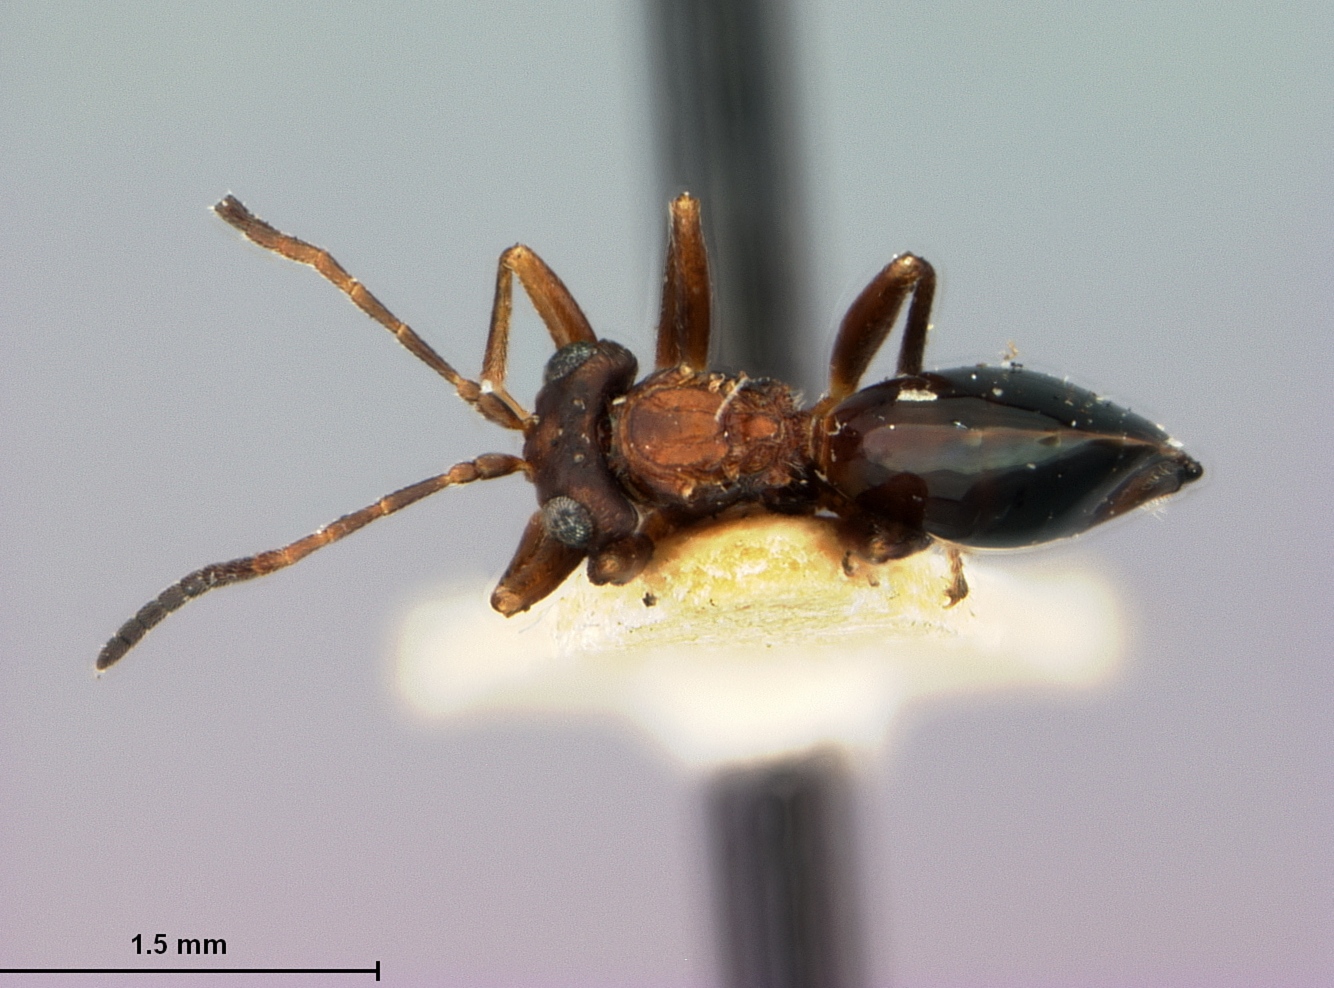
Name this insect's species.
Zopheroteras sphaerula
